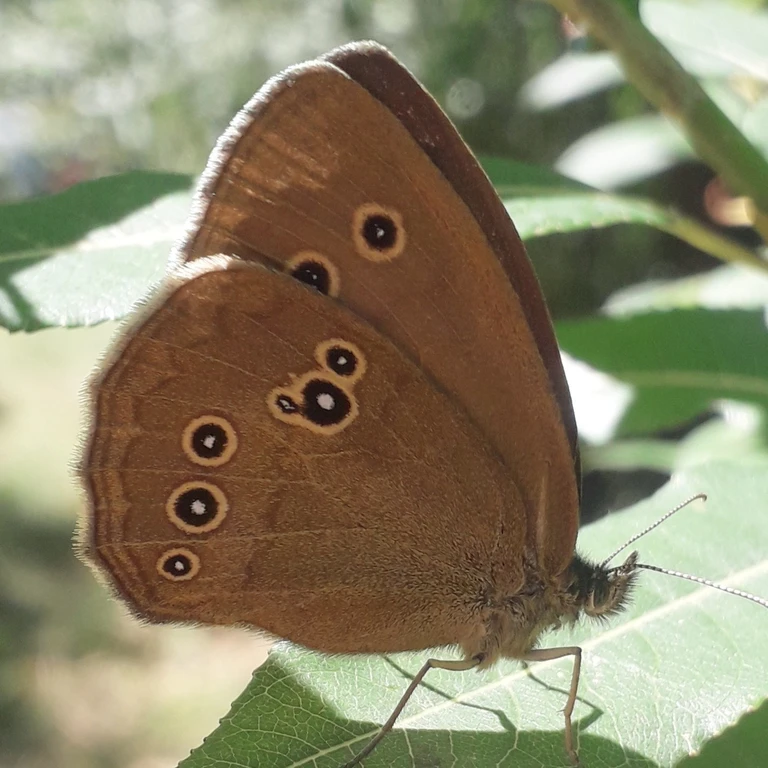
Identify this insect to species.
Aphantopus hyperantus
